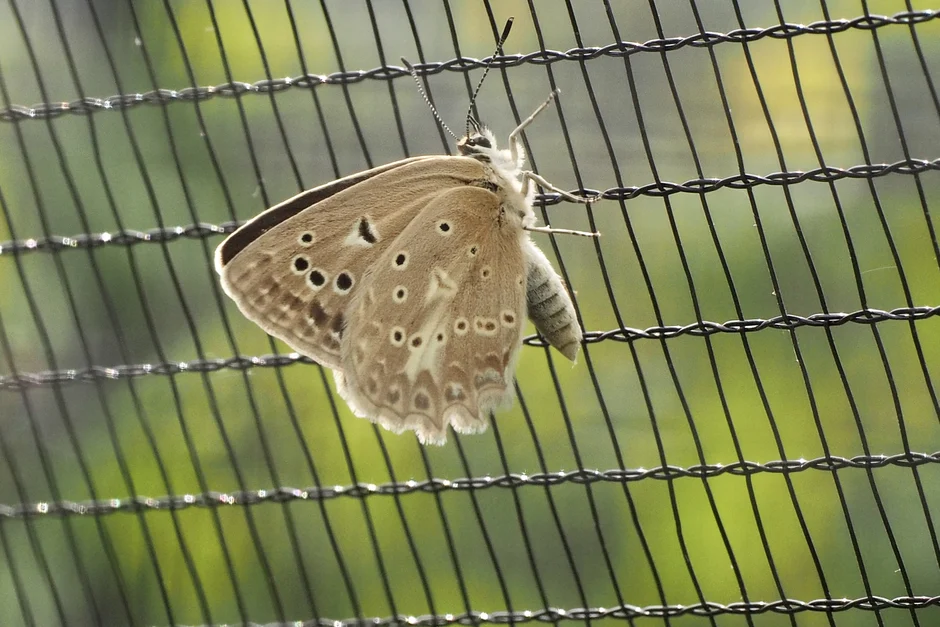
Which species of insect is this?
Polyommatus daphnis
